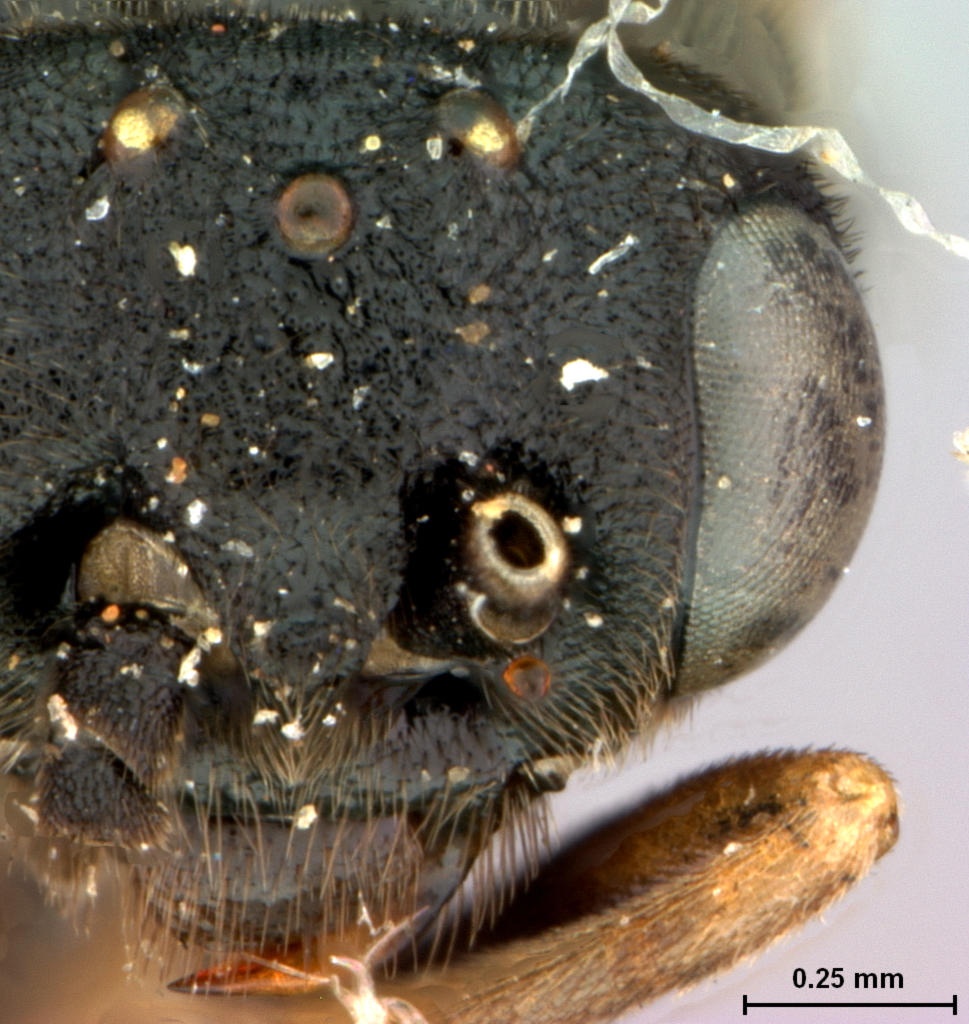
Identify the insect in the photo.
Pristiphora nigra
